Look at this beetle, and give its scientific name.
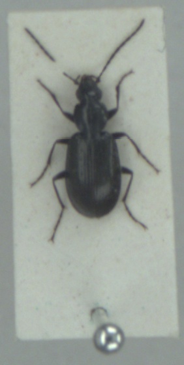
Agonum gracile
